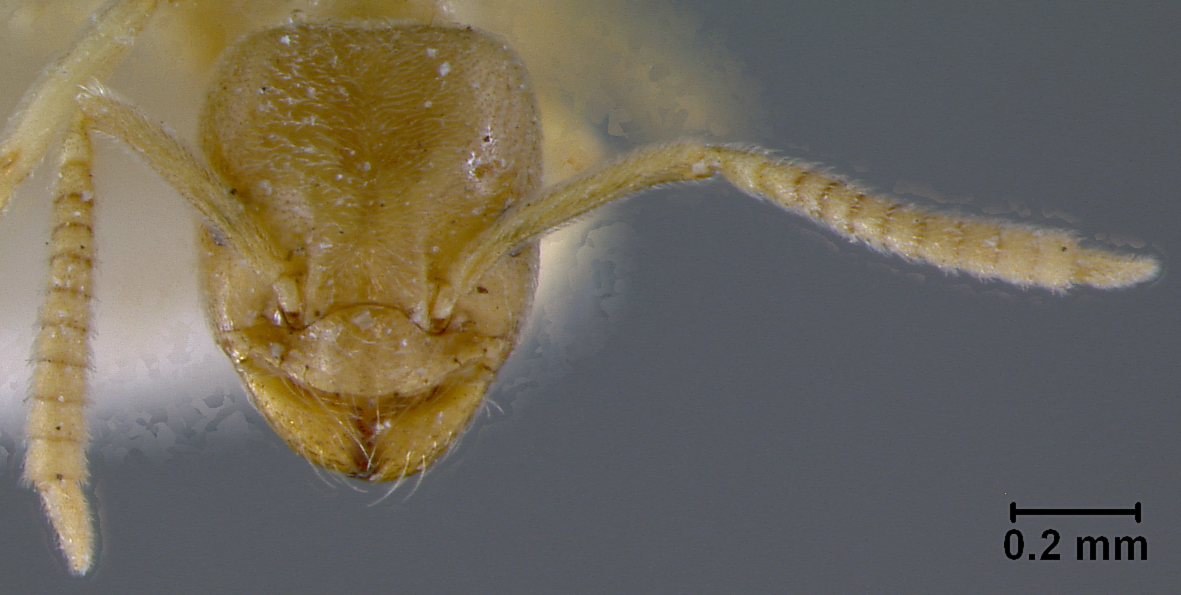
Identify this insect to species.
Bothriomyrmex crosi
